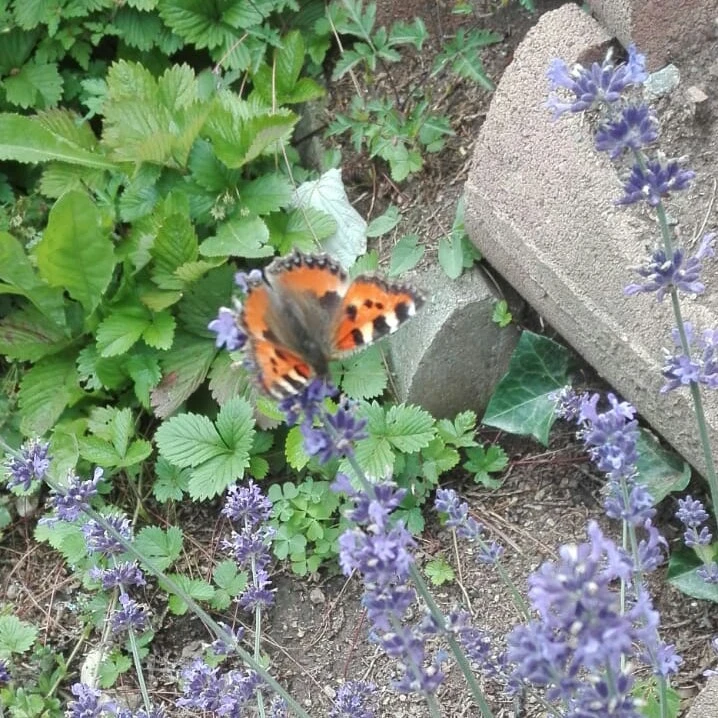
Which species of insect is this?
Aglais urticae
